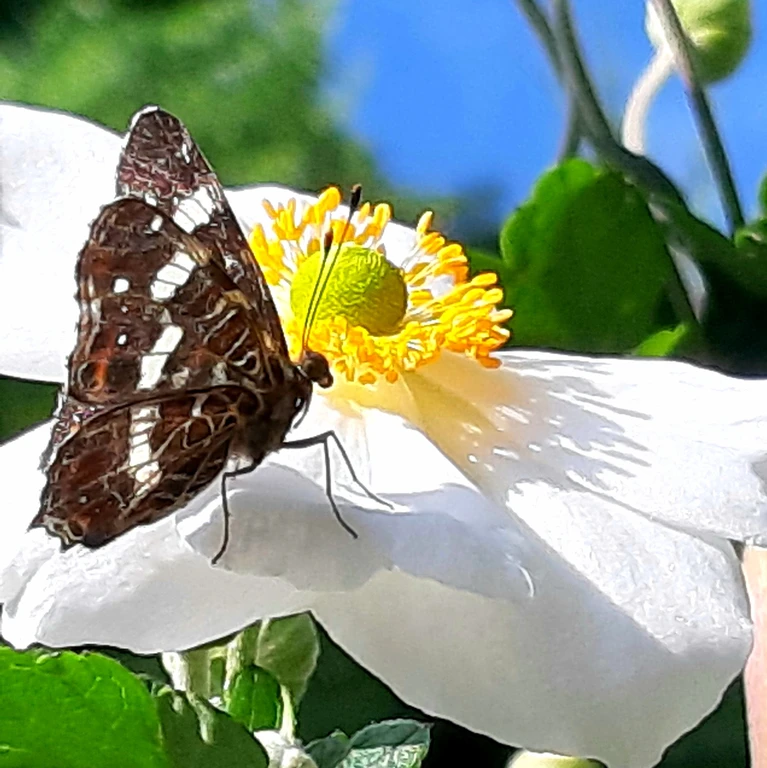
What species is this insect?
Araschnia levana
